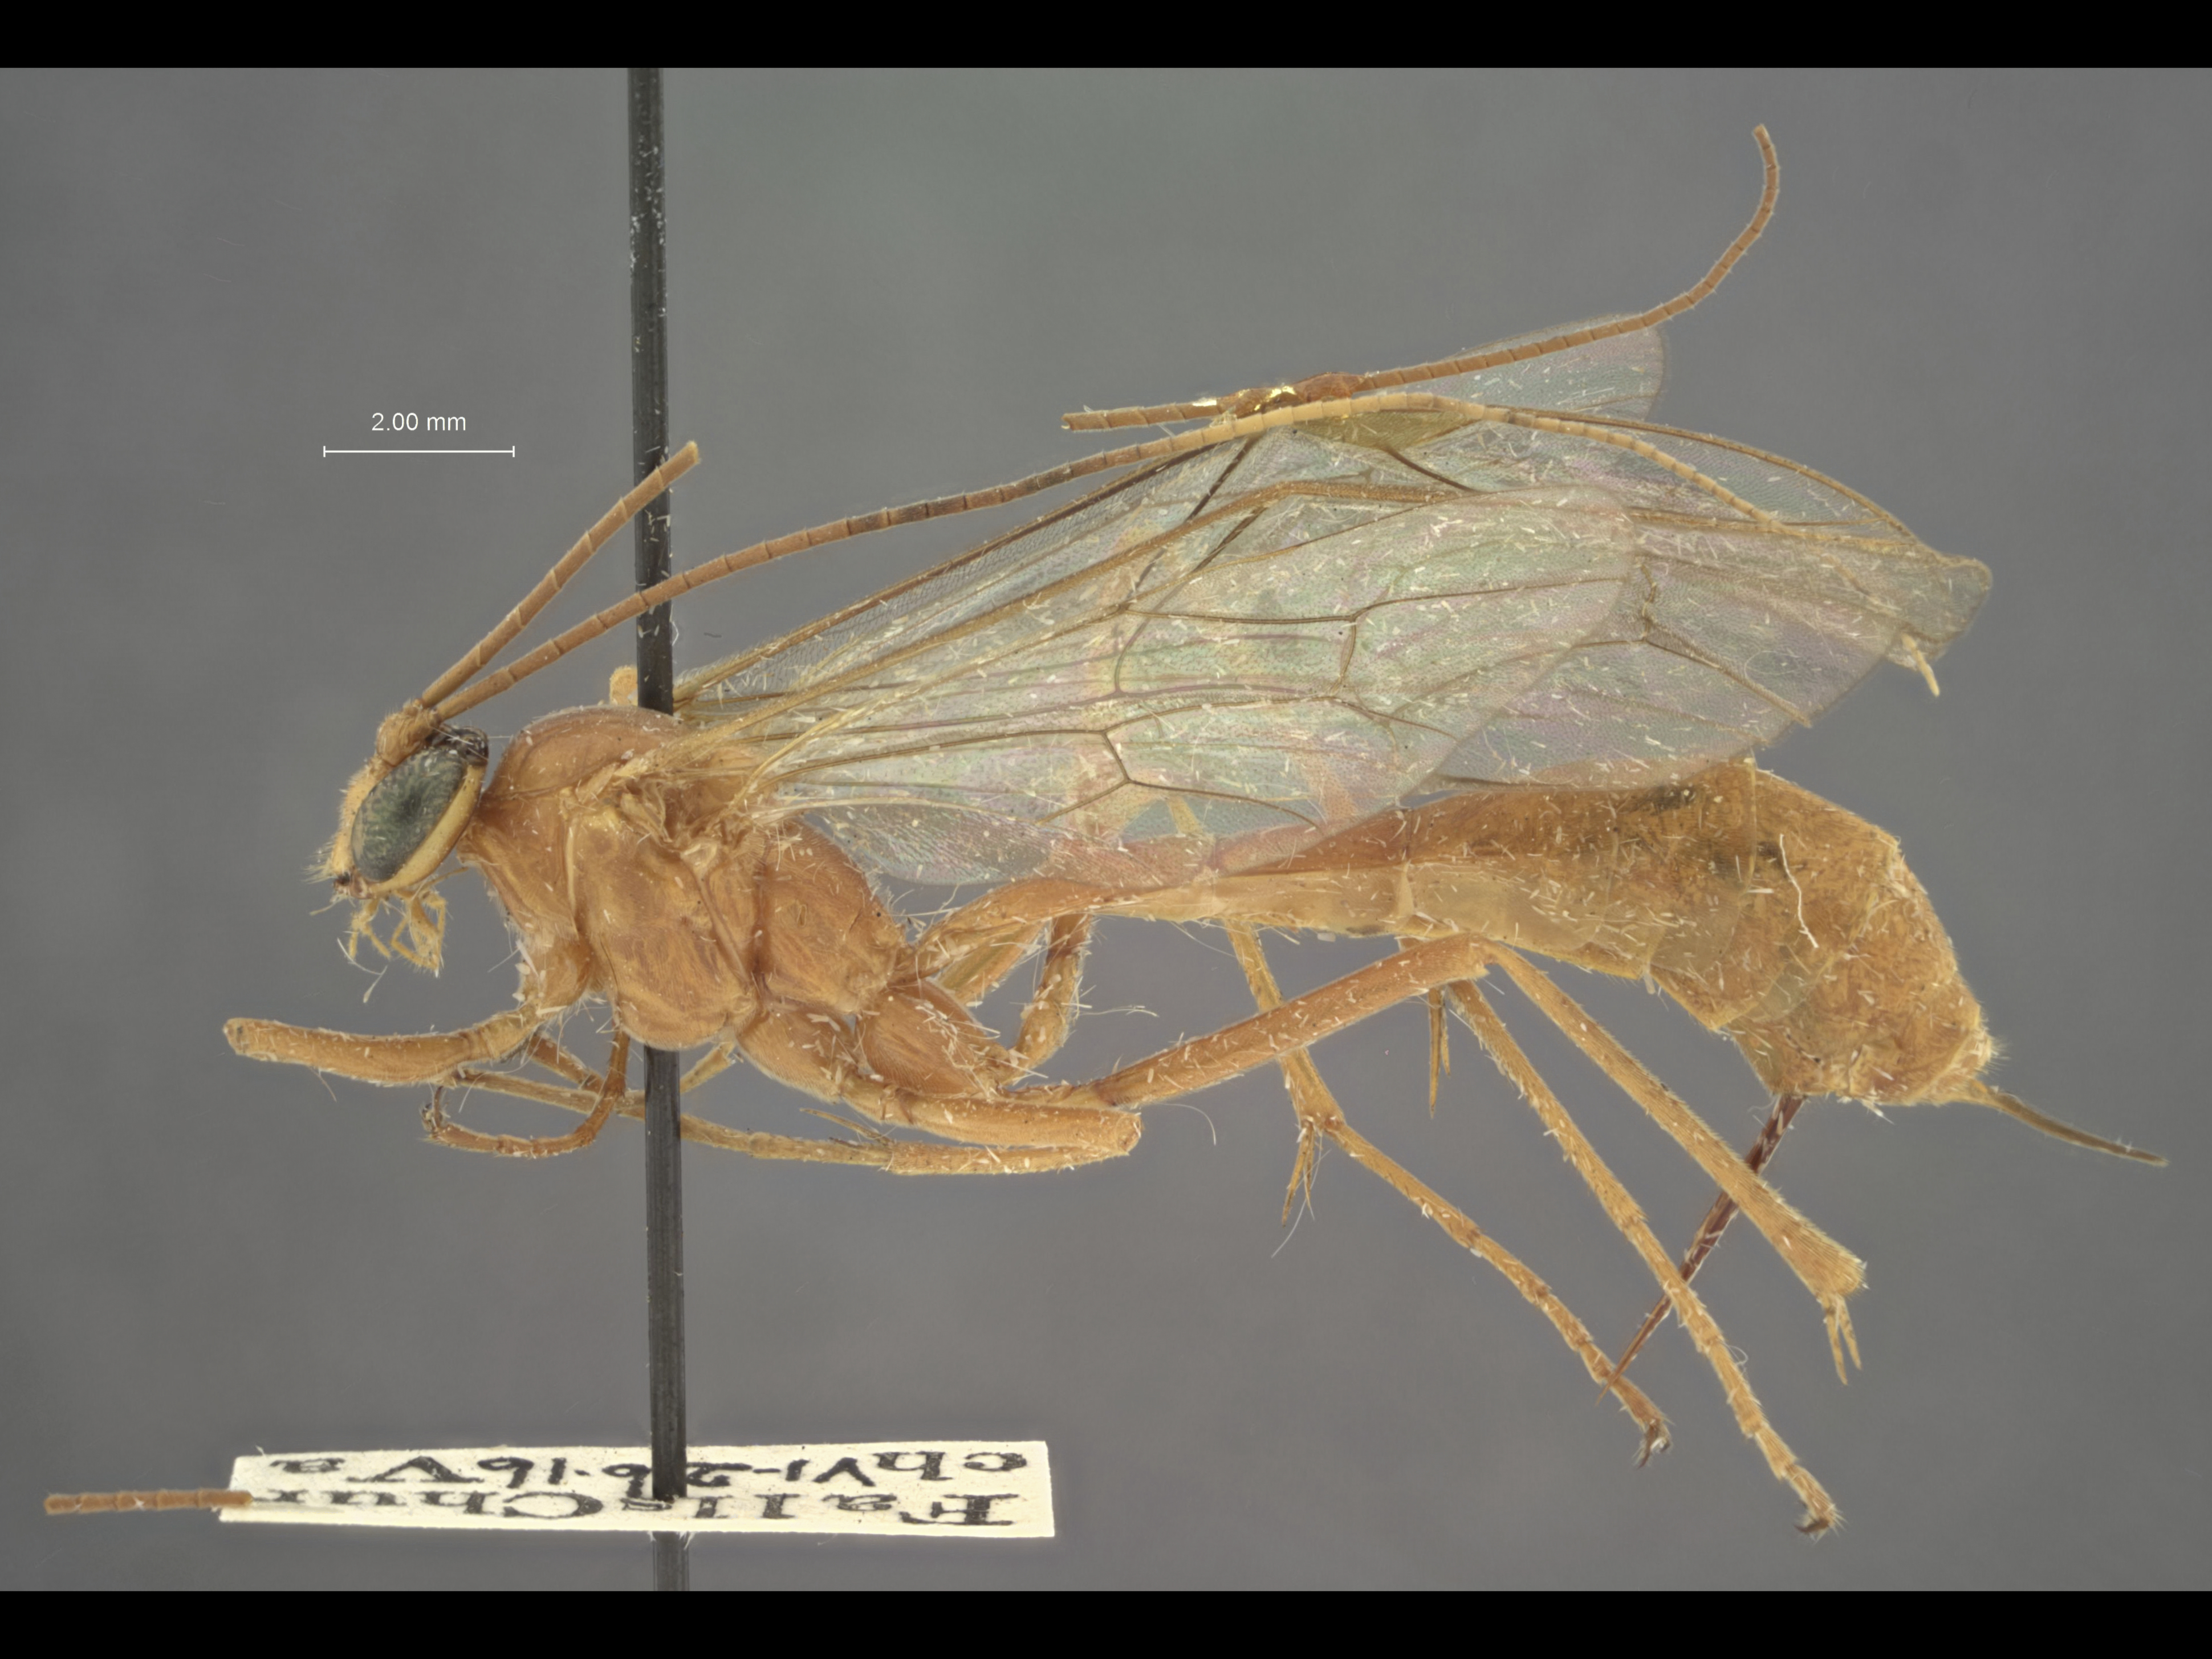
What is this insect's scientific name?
Paniscus geminatus
